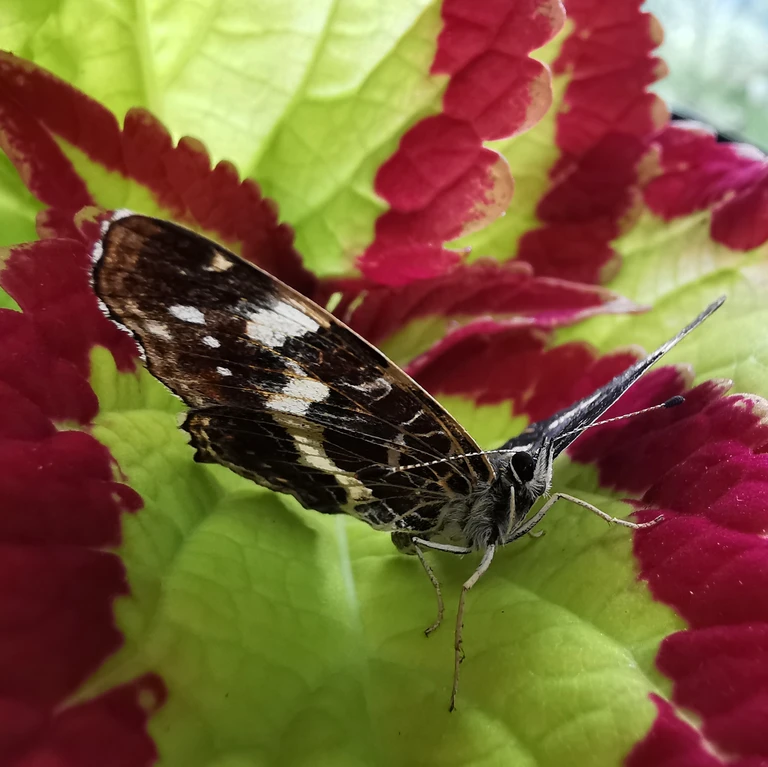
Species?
Araschnia levana
